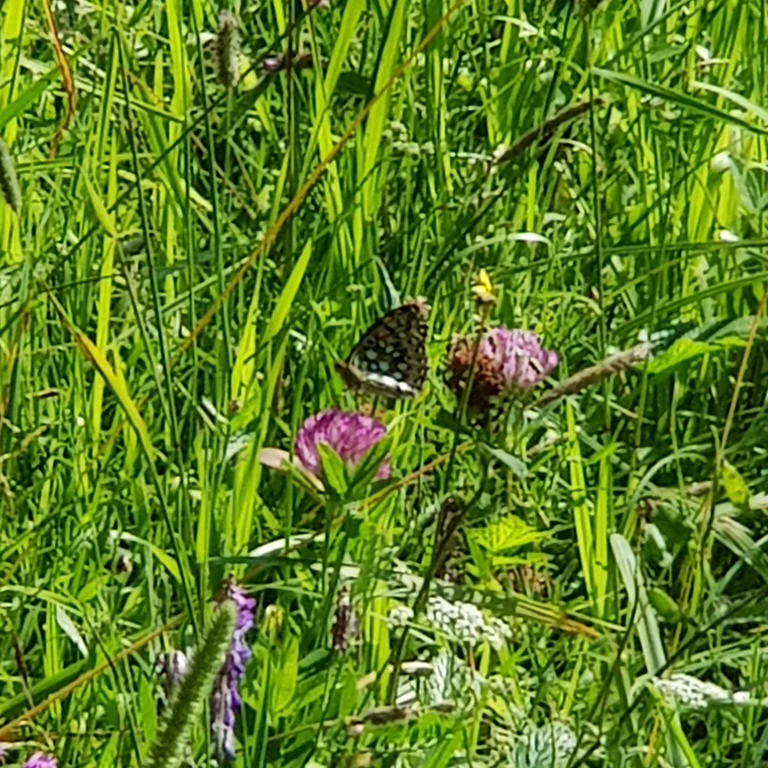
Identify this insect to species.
Speyeria aglaja
